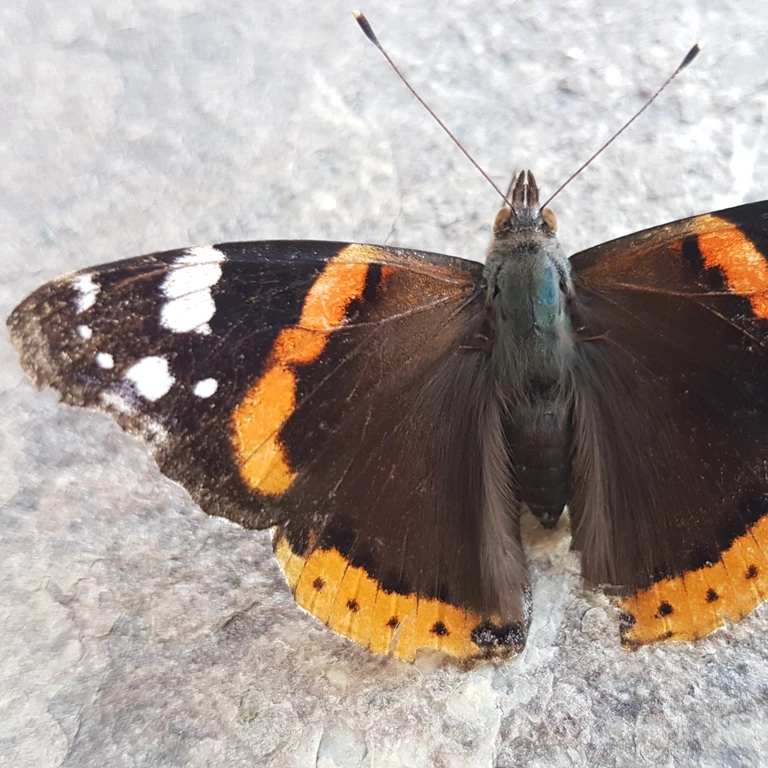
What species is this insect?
Vanessa atalanta
